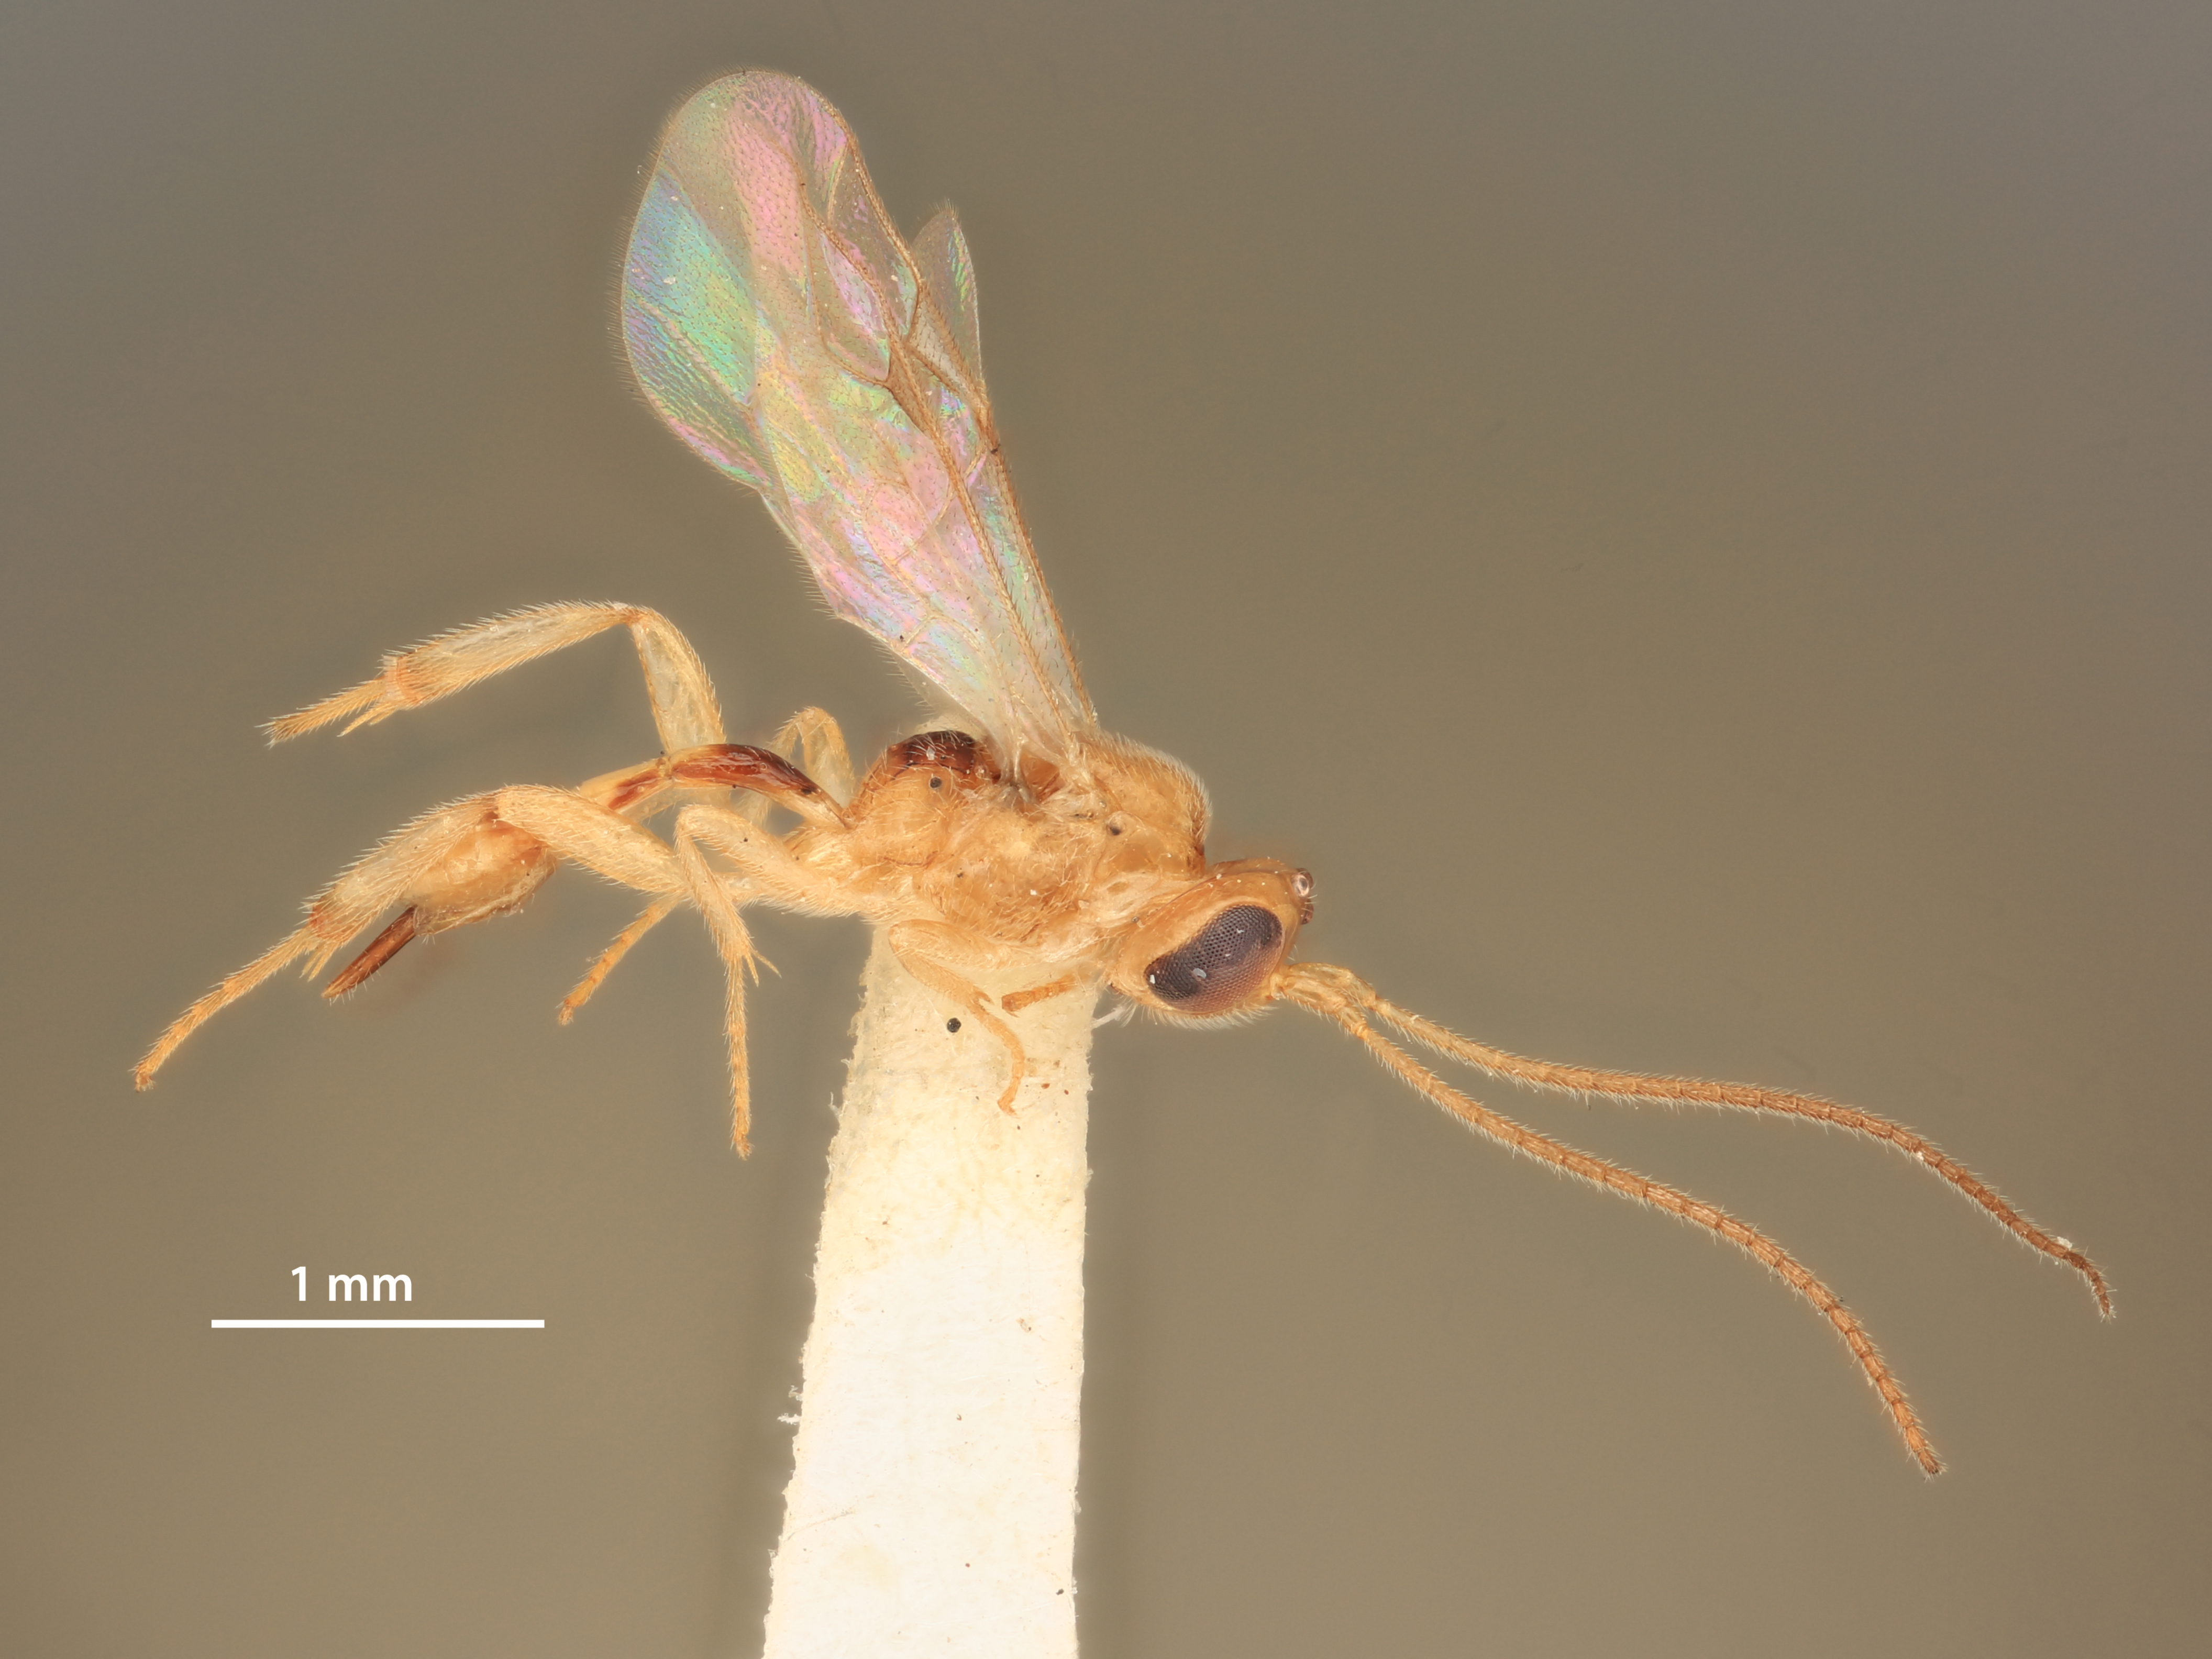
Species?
Mesochorus plusiaephilus
